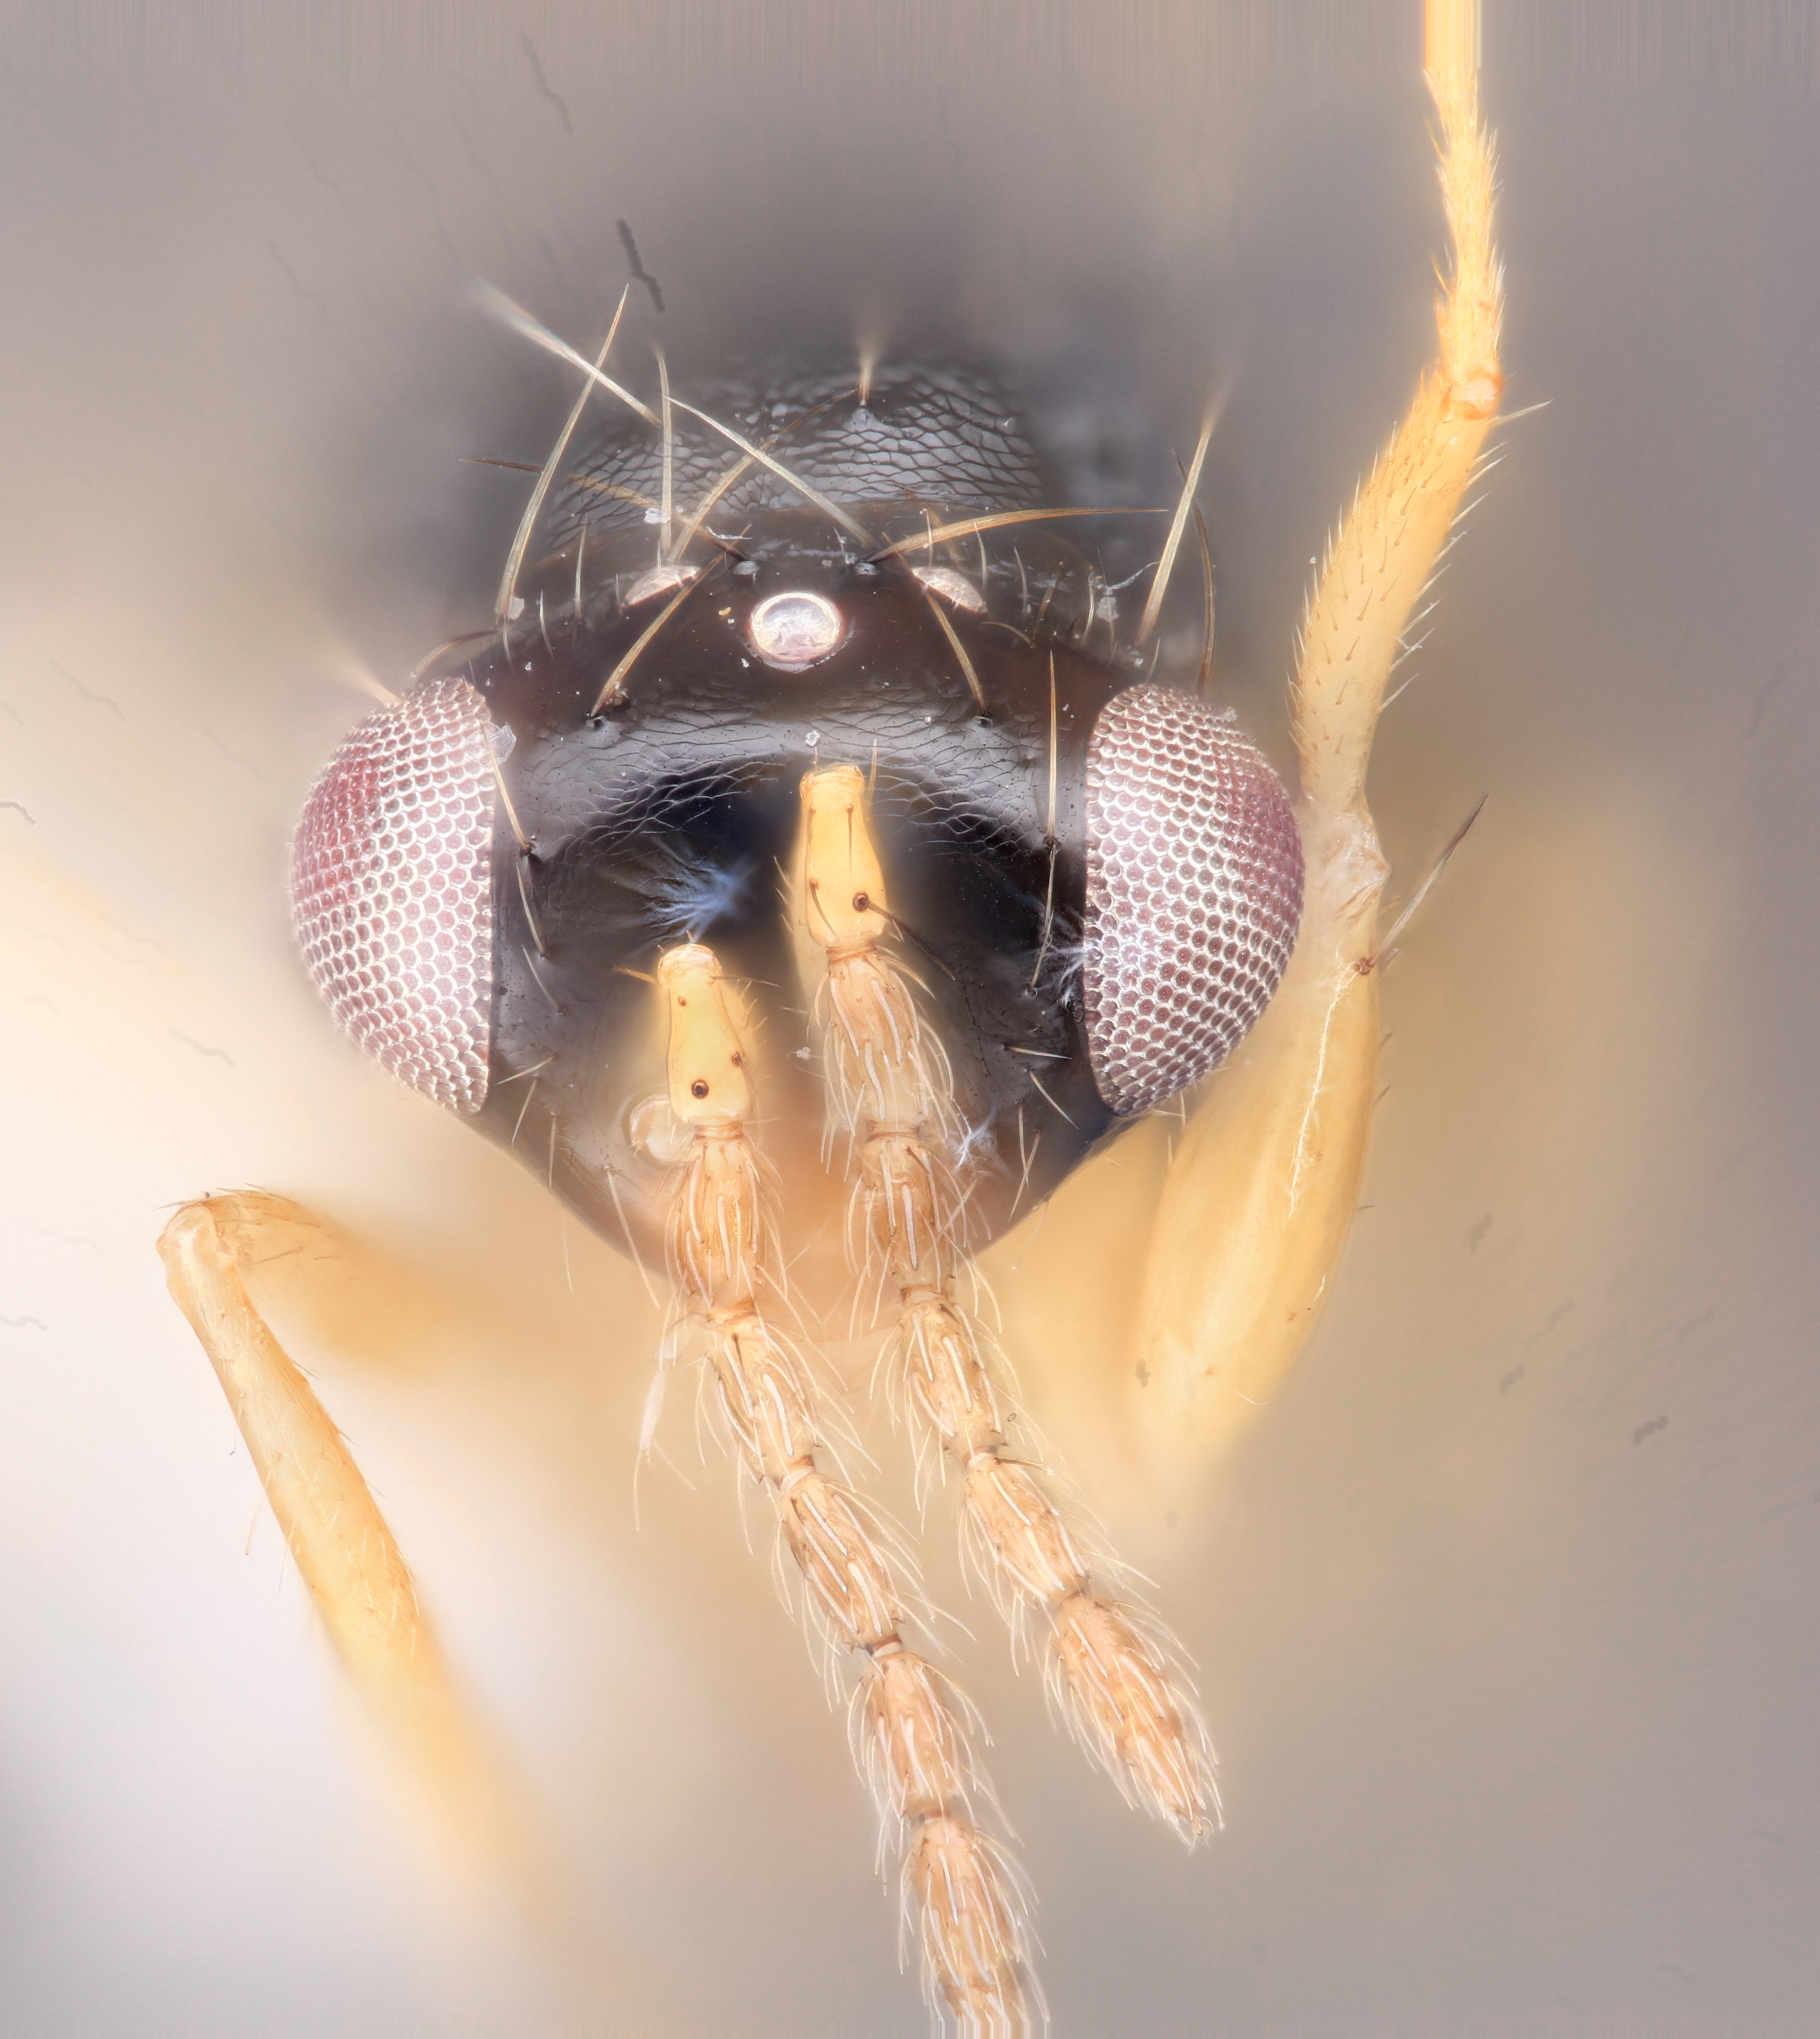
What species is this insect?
Euplectrus xiomarae
